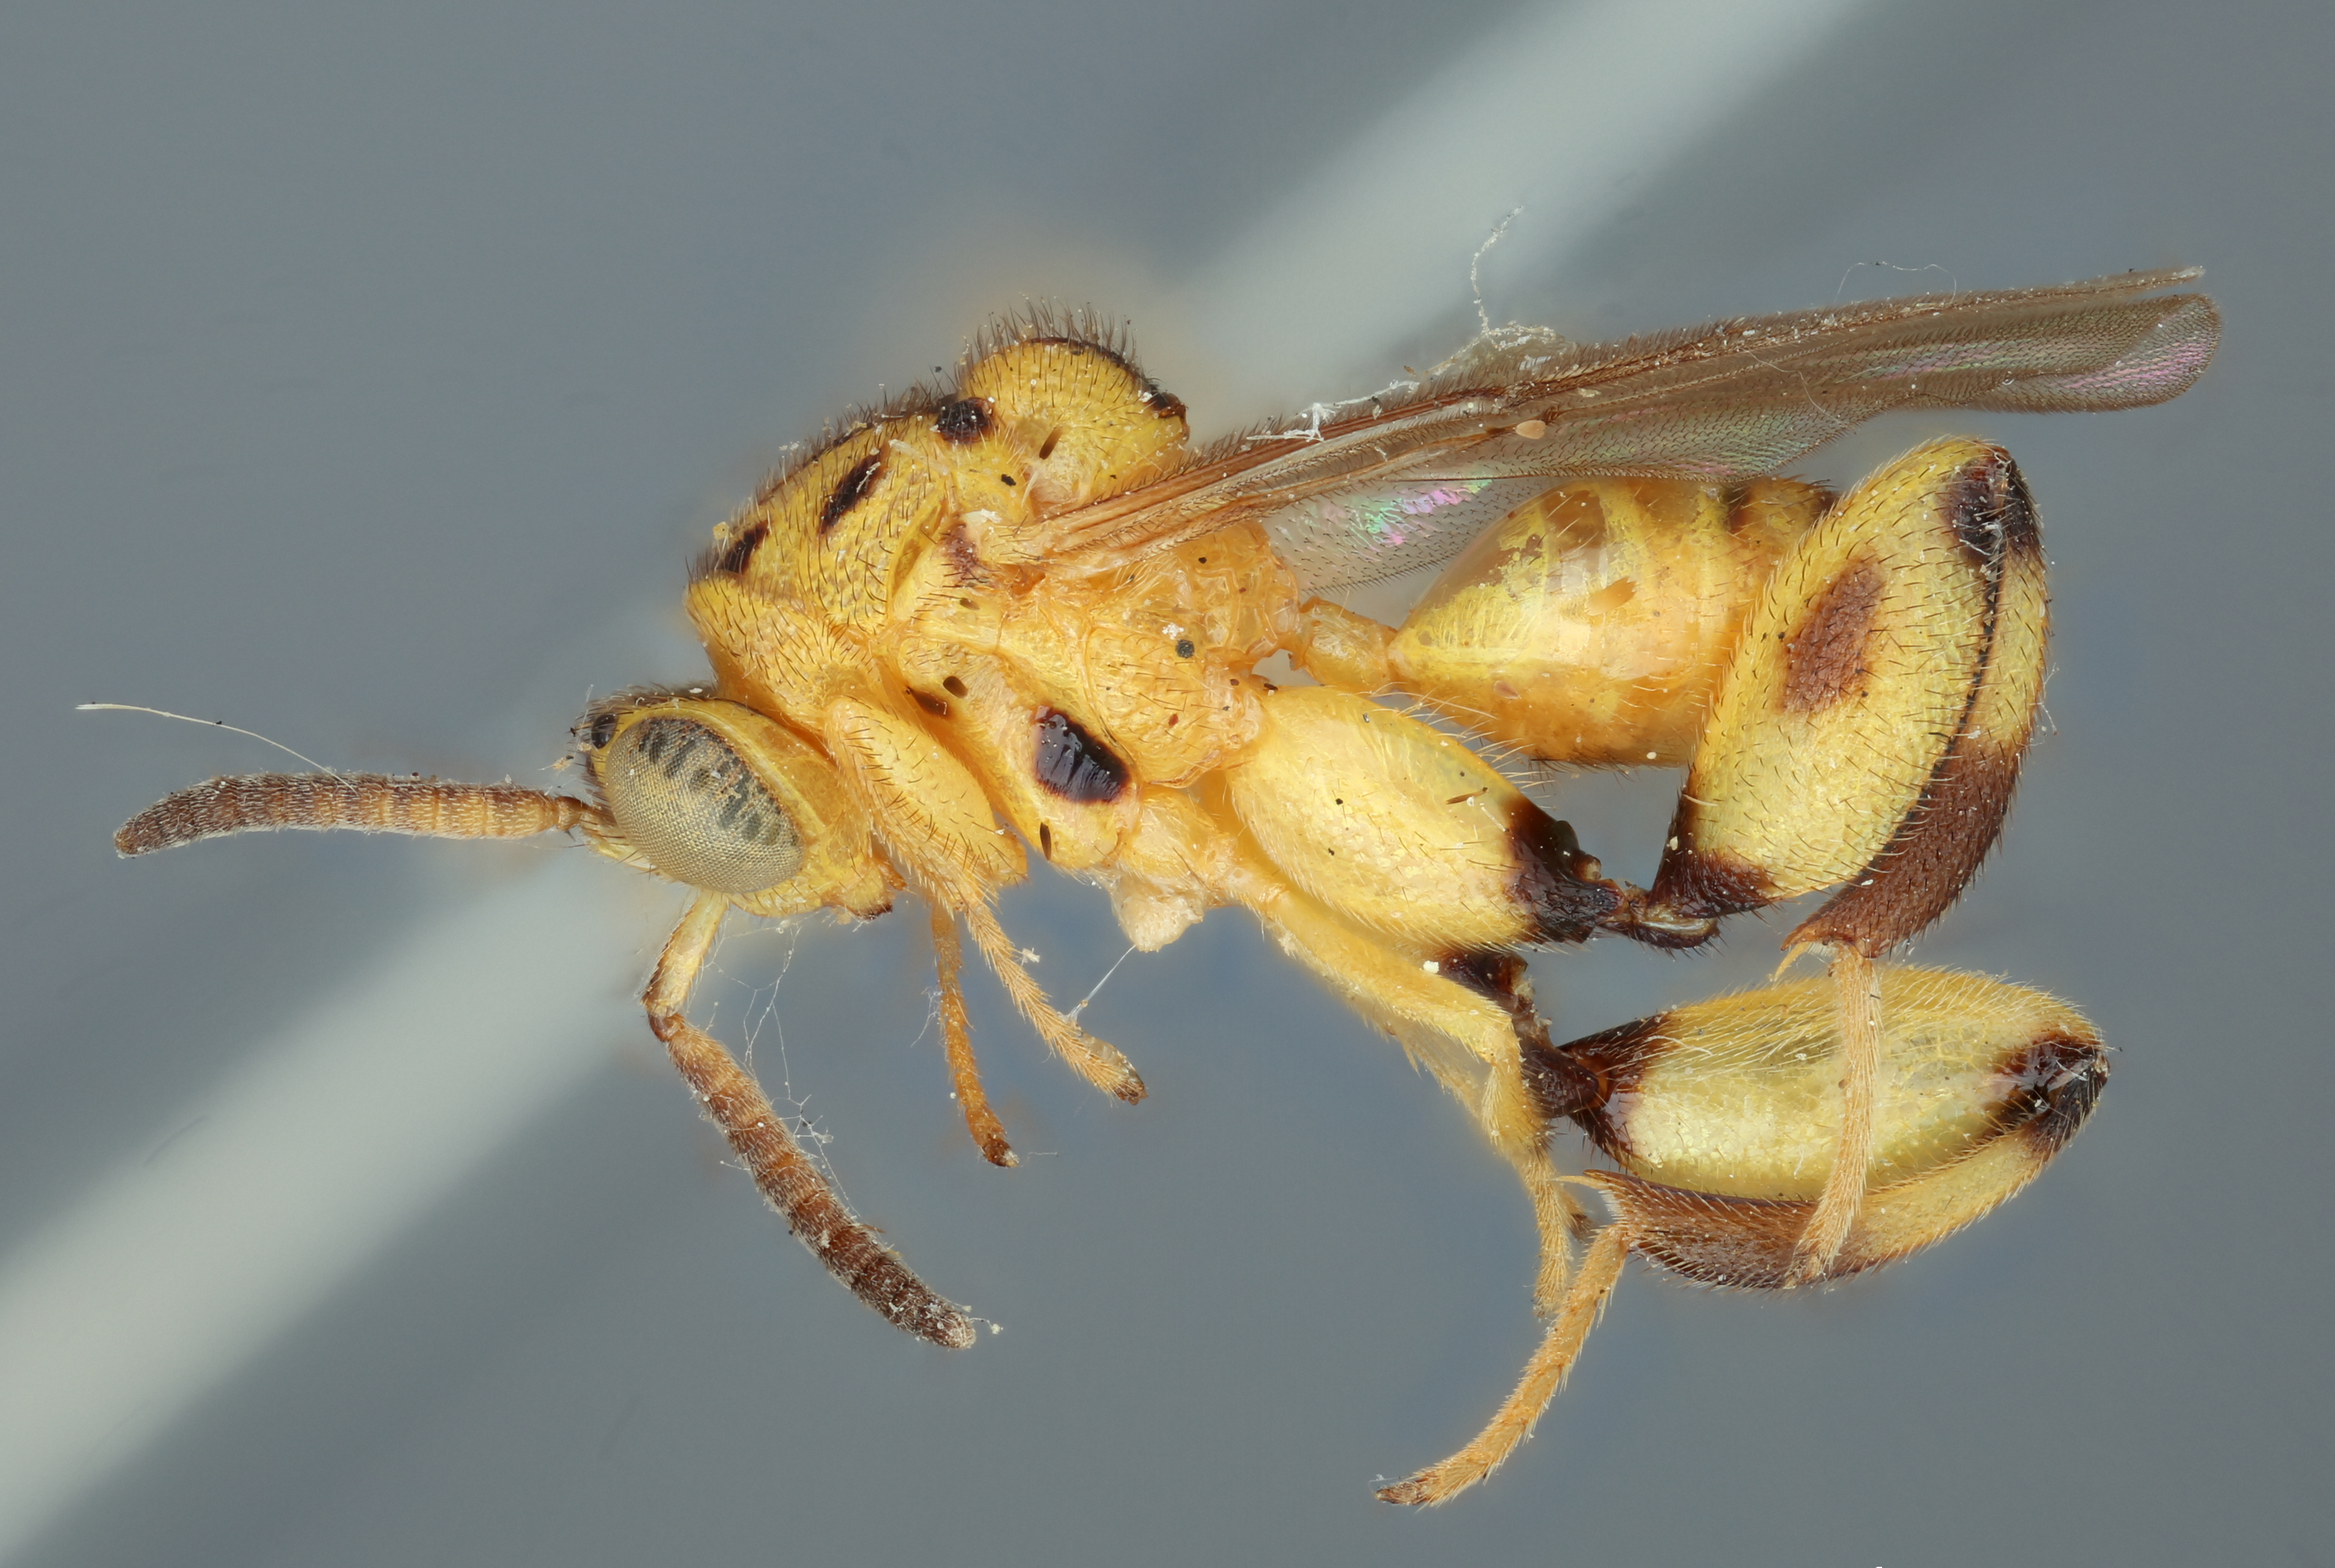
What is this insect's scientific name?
Spilochalcis urichi
